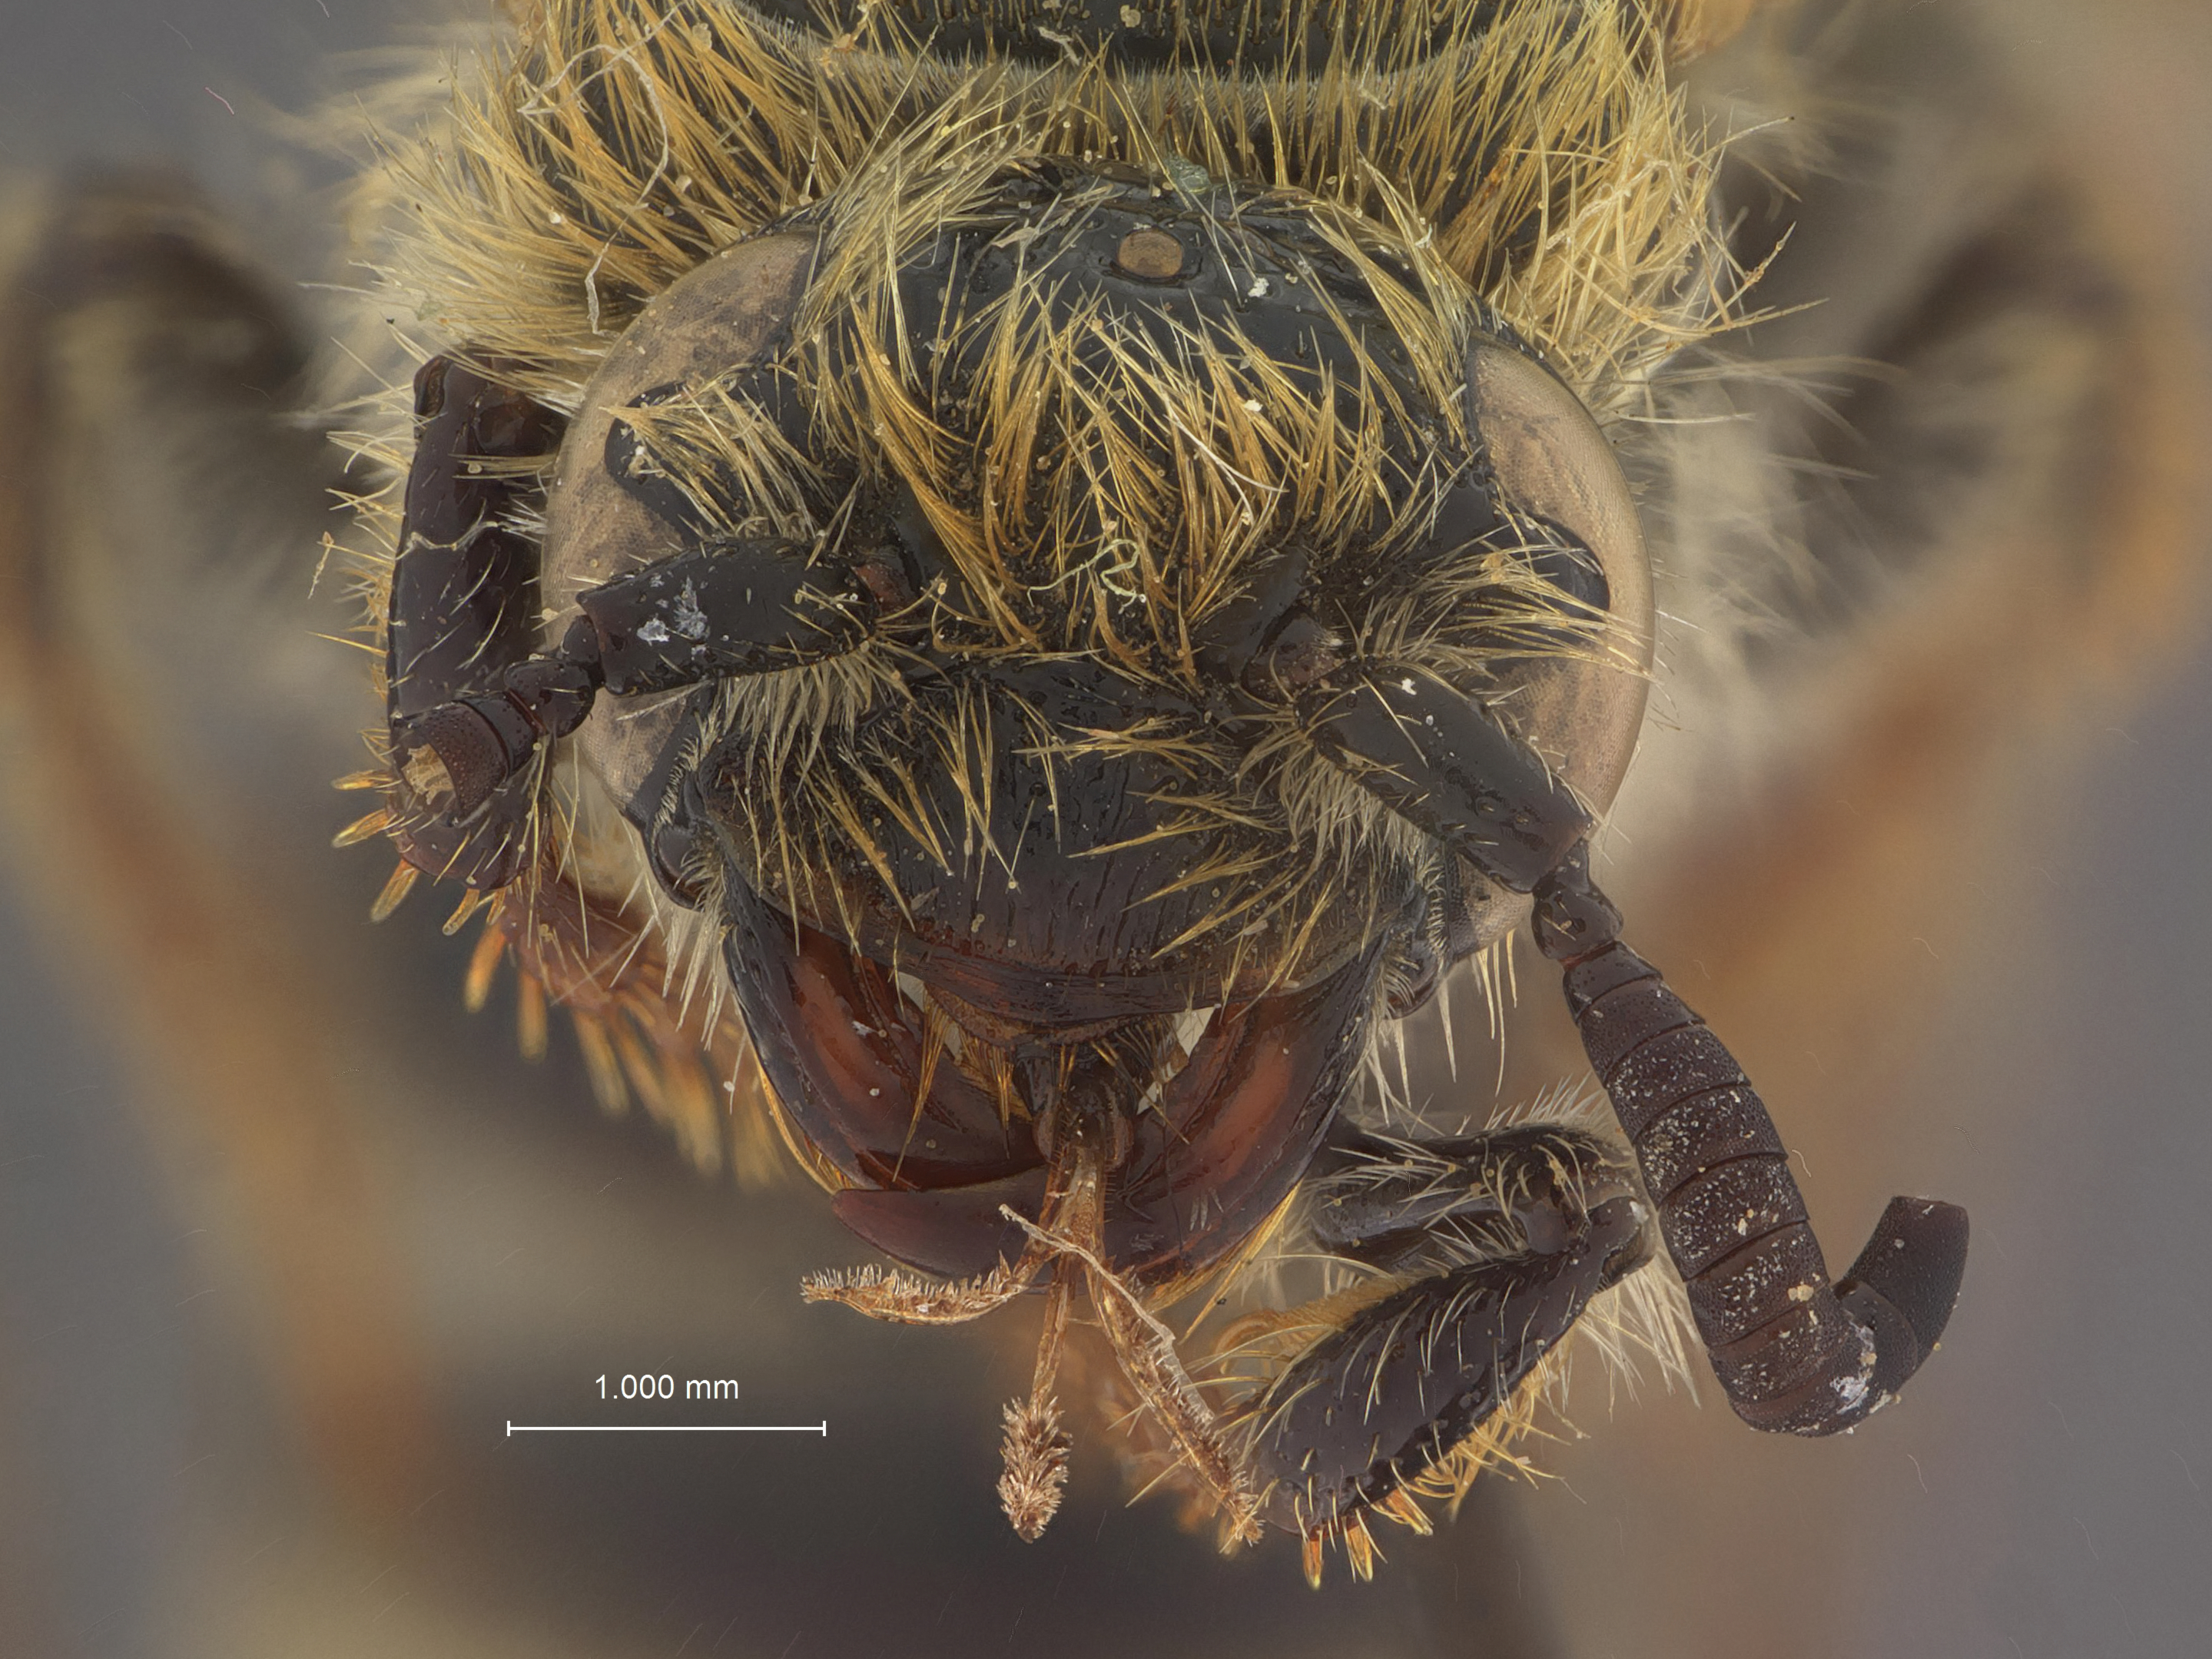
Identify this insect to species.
Campsomeris completa
